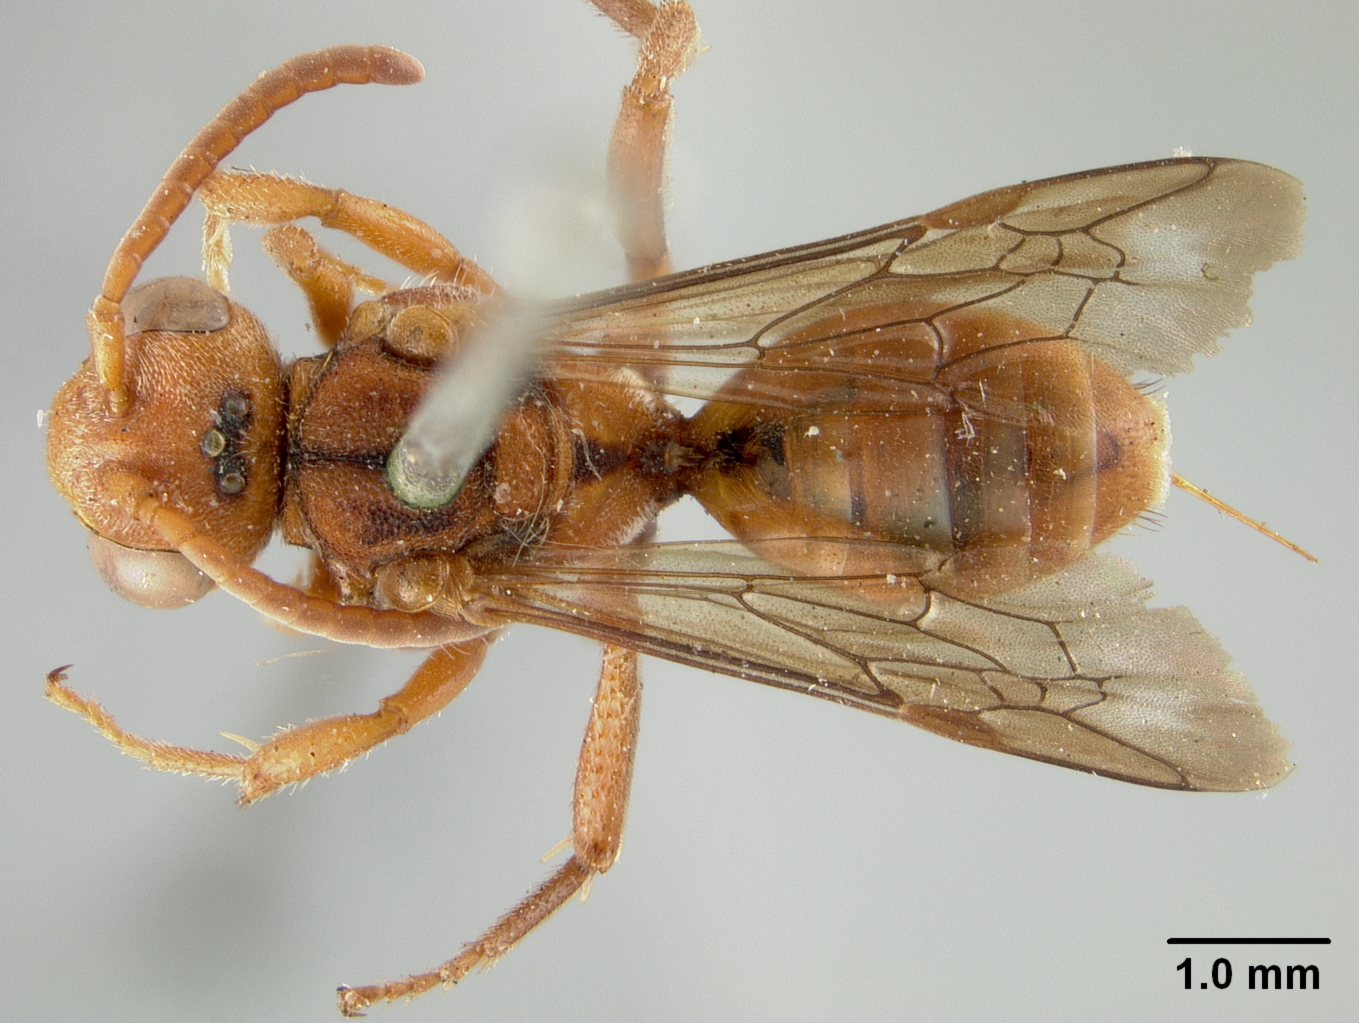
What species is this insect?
Nomada tintinnabulum
